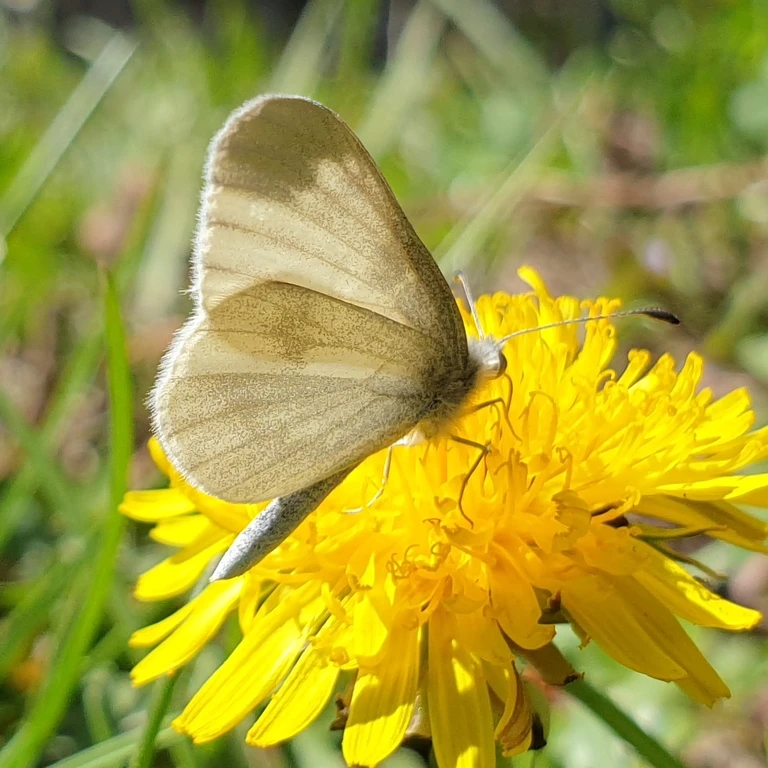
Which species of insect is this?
Leptidea sinapis/juvernica
